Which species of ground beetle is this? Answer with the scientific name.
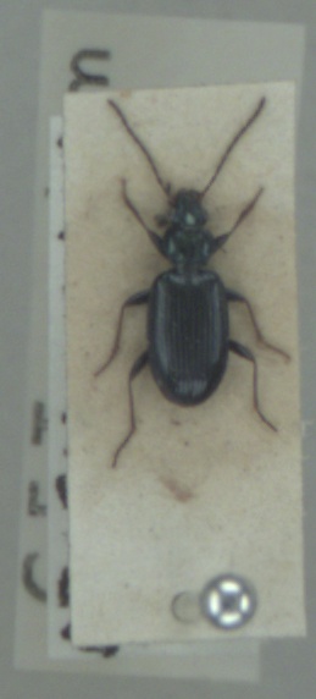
Bembidion atrocaeruleum
